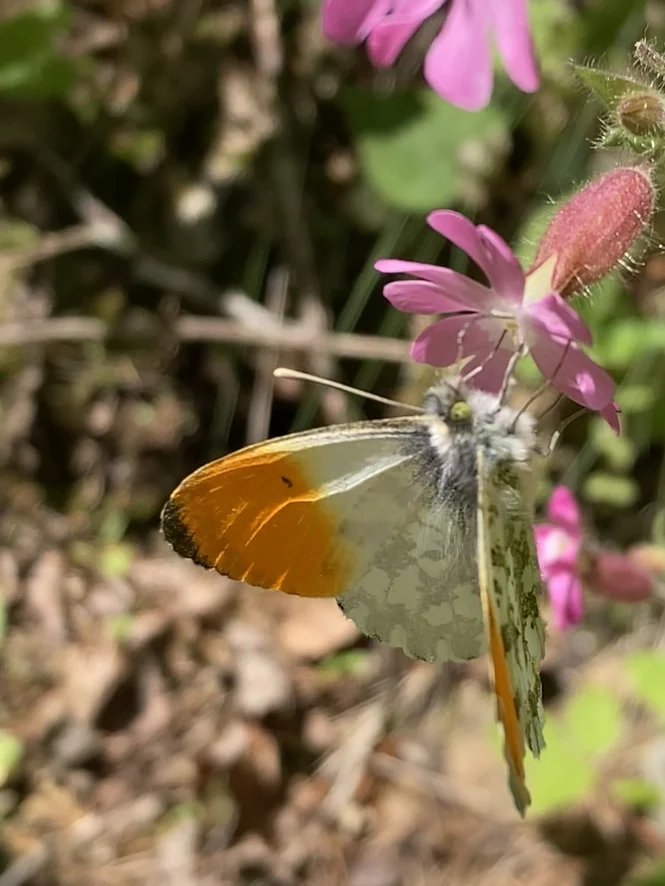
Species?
Anthocharis cardamines
